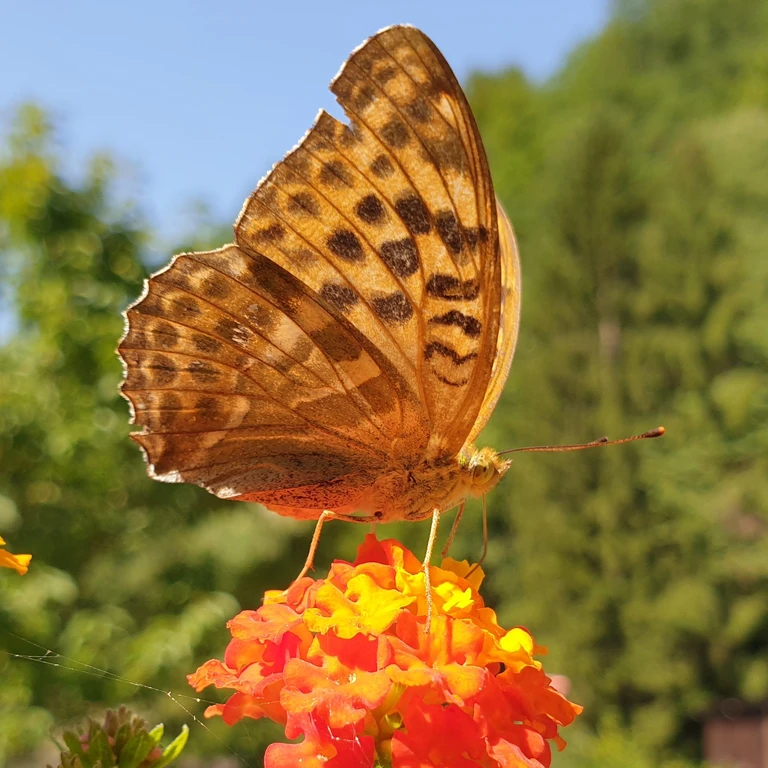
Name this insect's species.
Argynnis paphia
